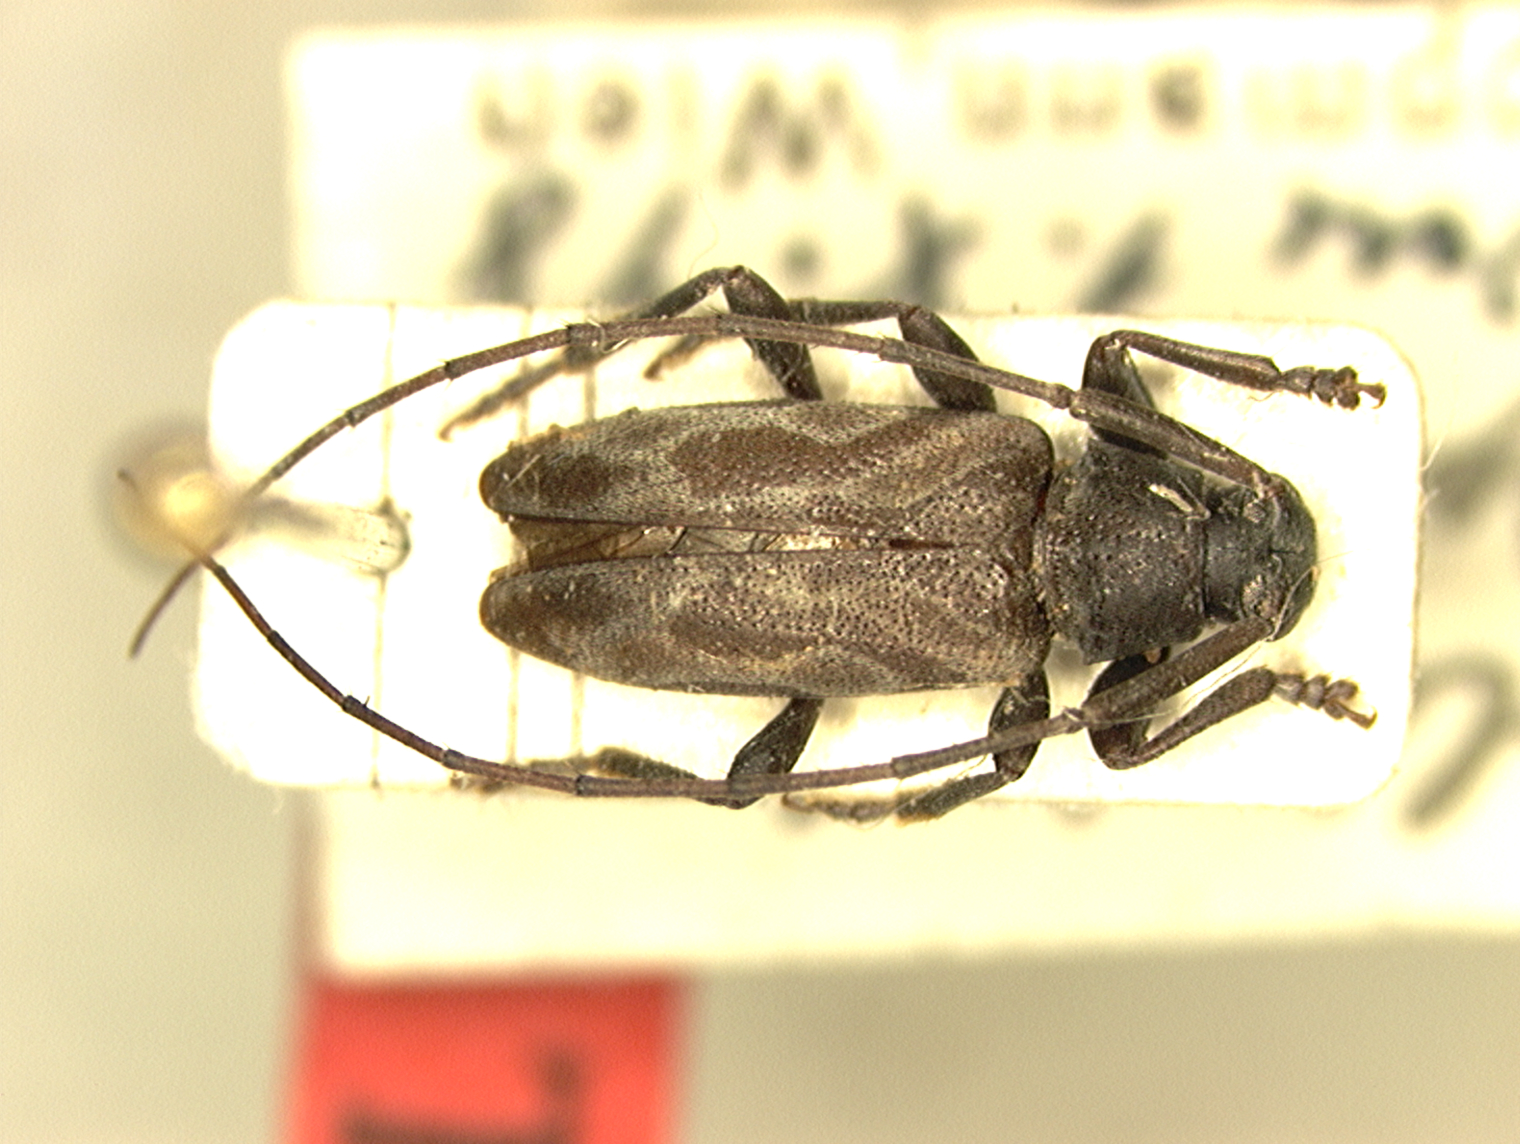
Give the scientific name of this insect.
Lepturges zischkai (also Lepturges curvilinea)
